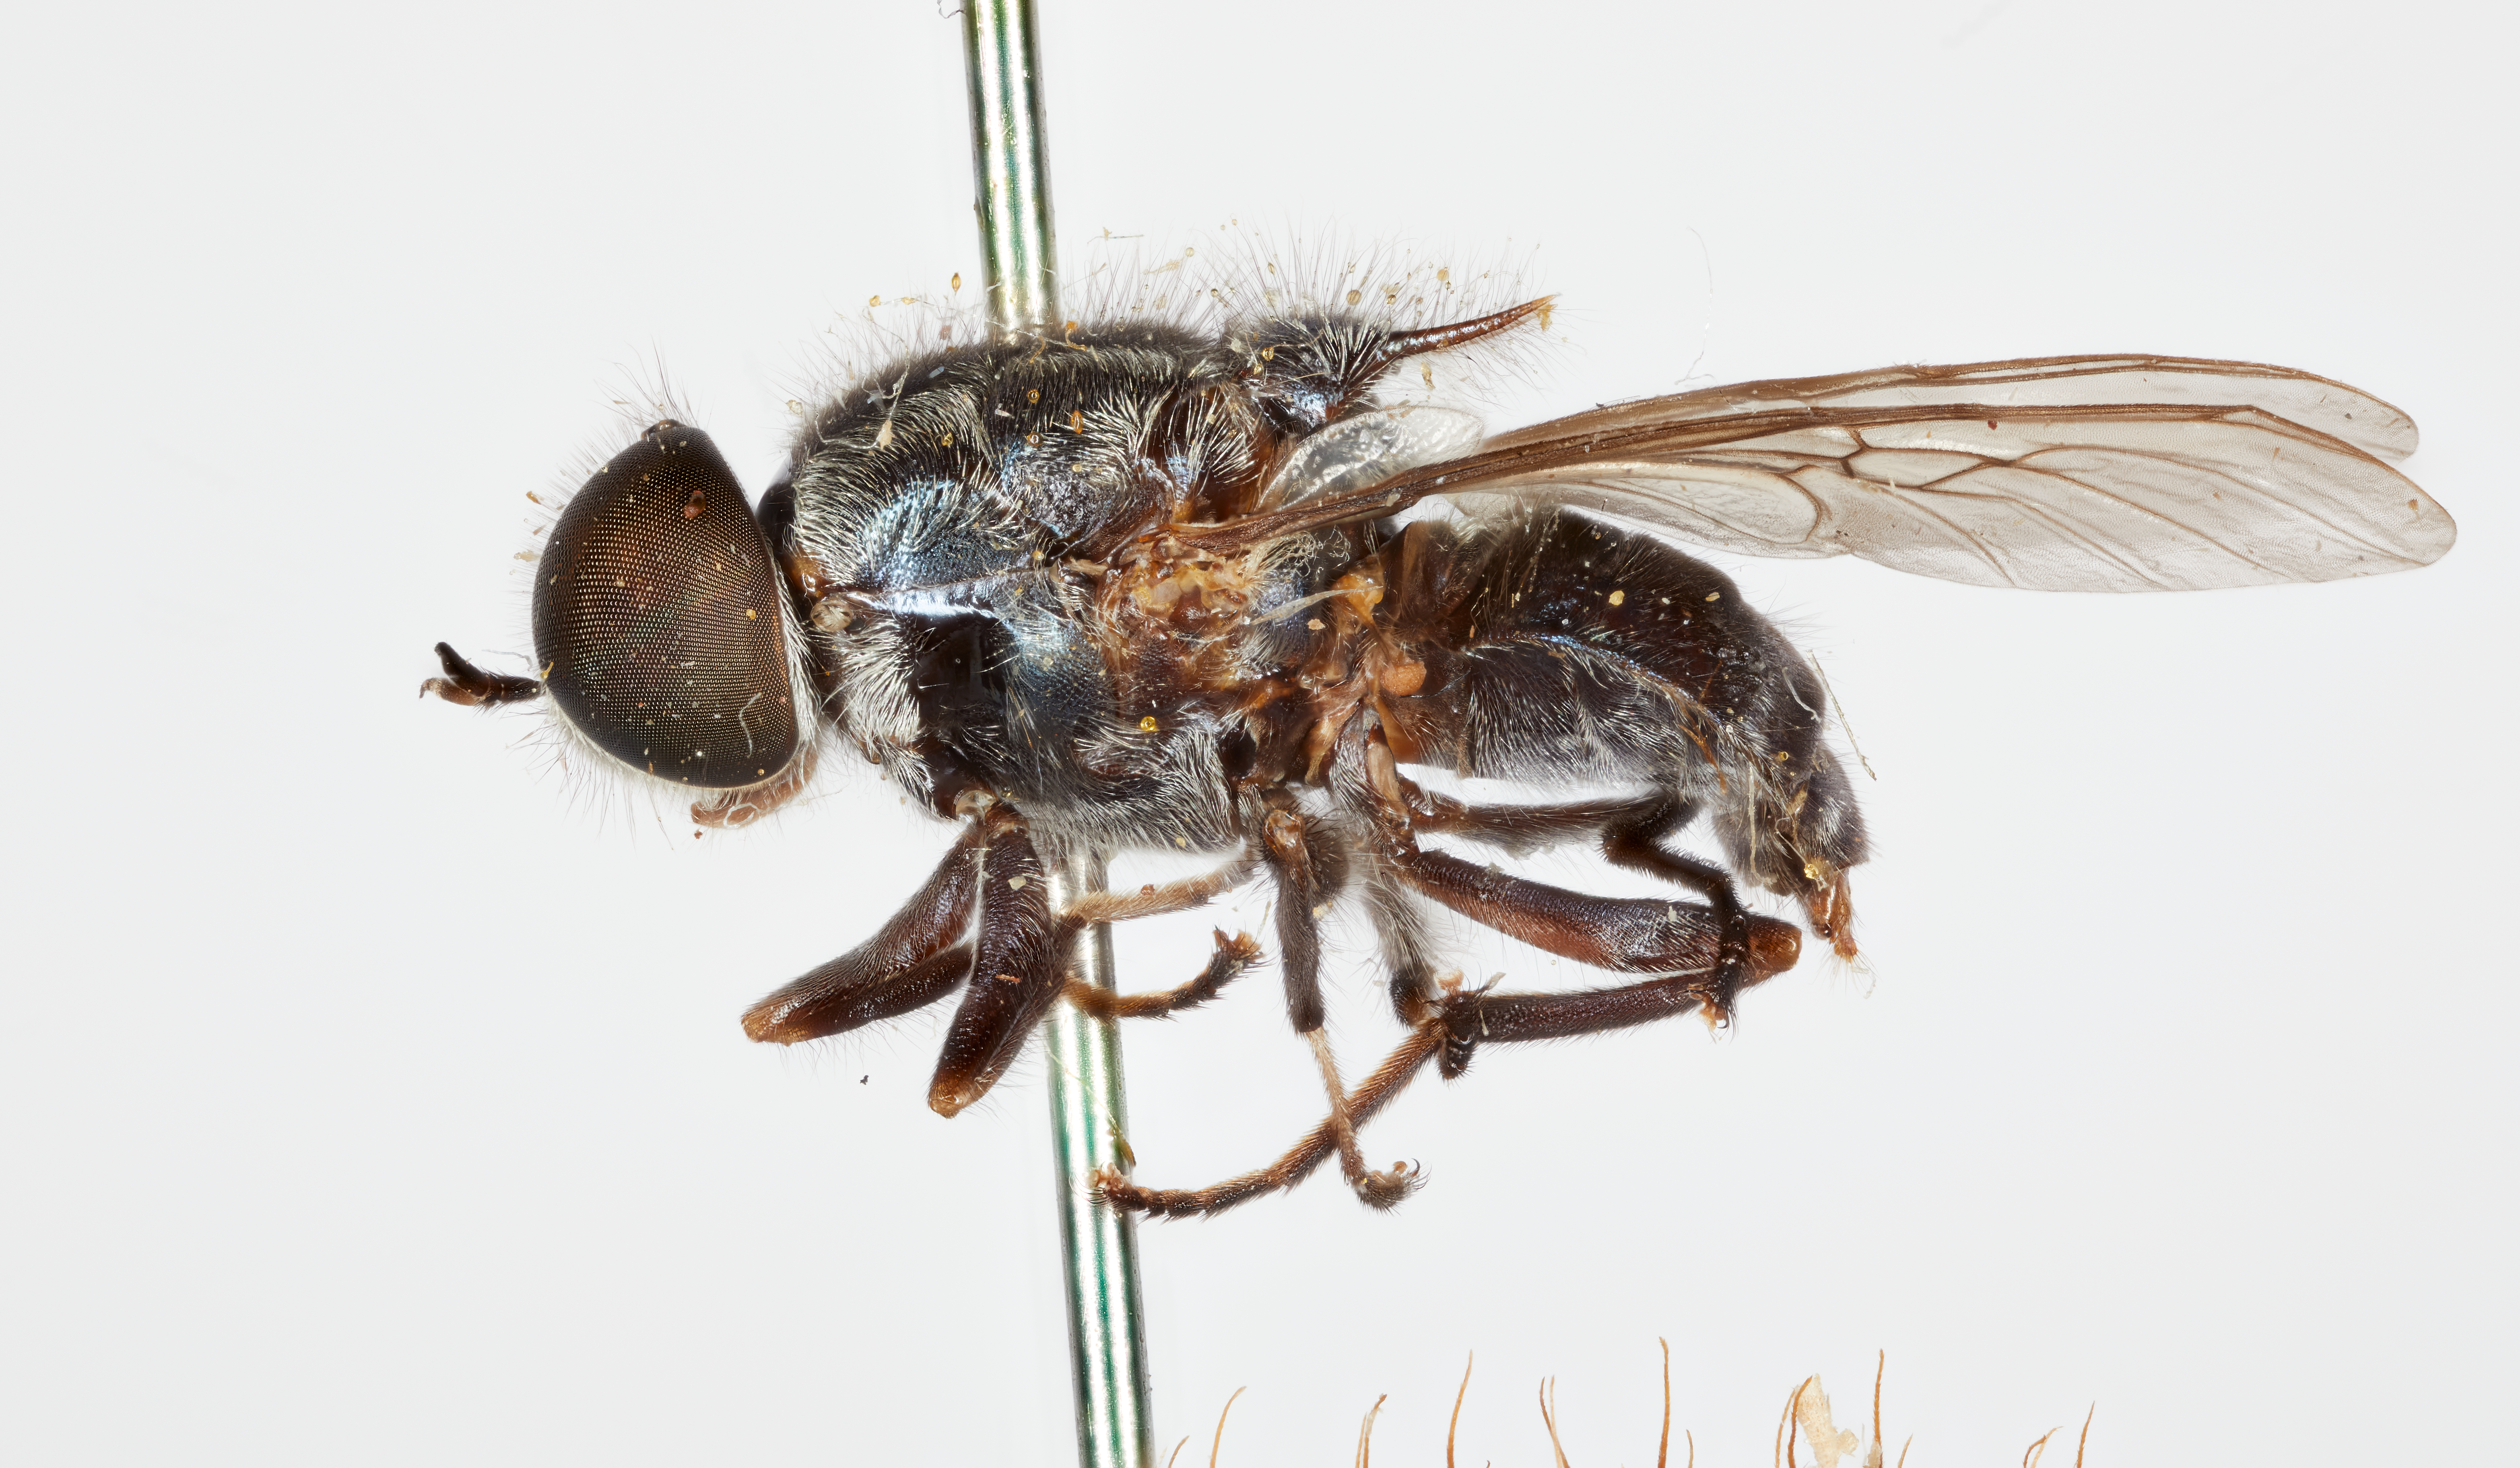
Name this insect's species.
Cyphomyia dominicana
